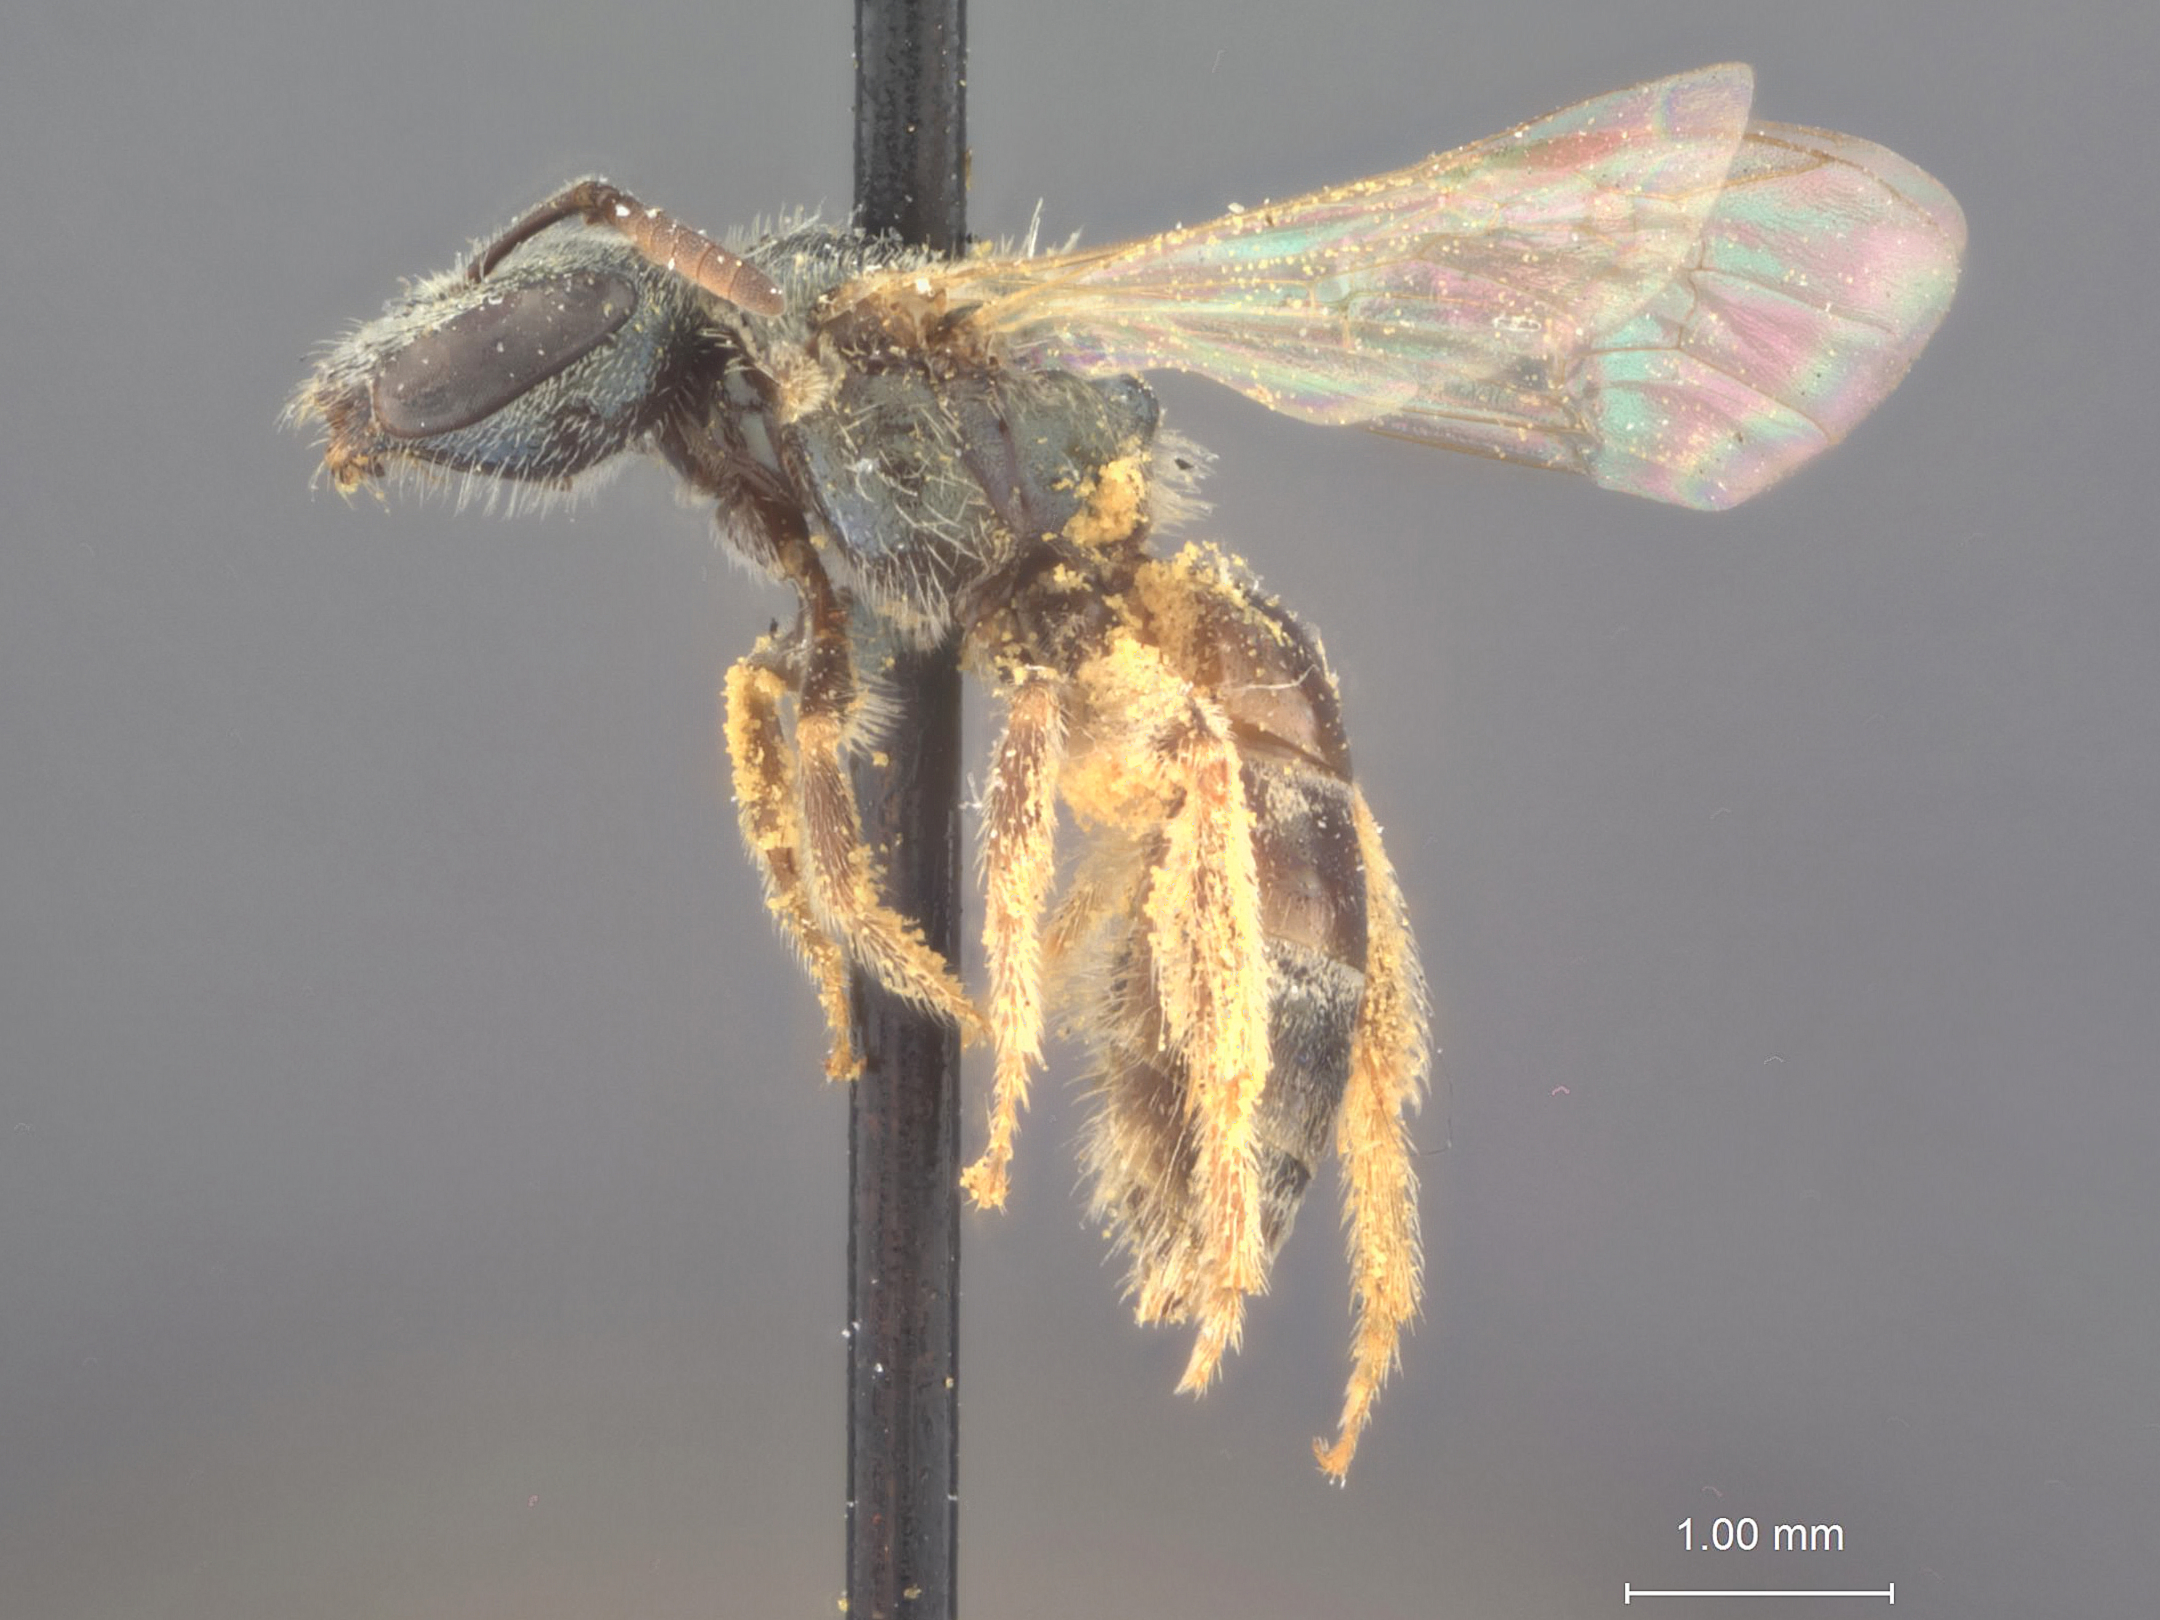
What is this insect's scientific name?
Halictus vintonensis
